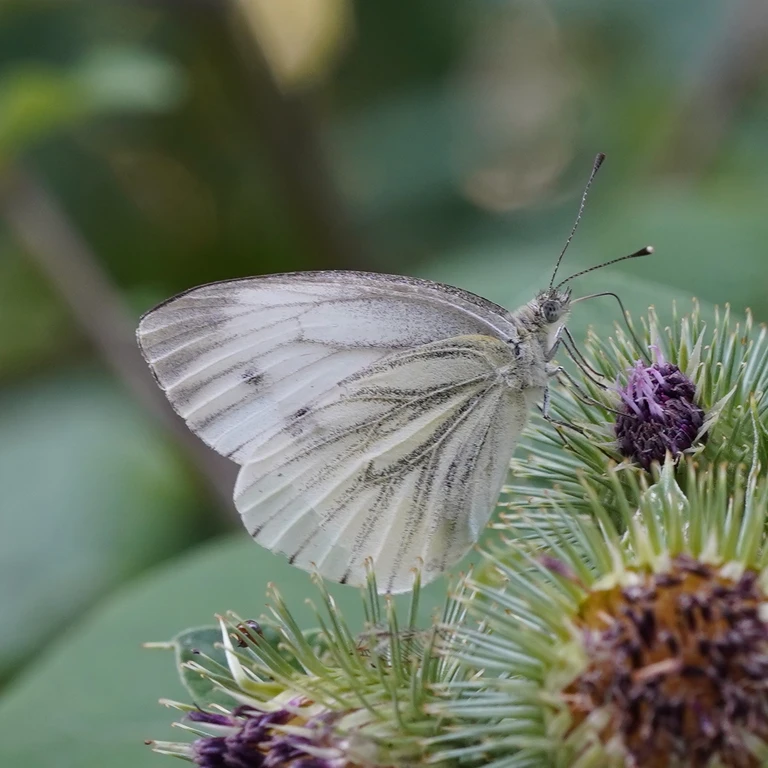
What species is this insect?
Pieris napi
